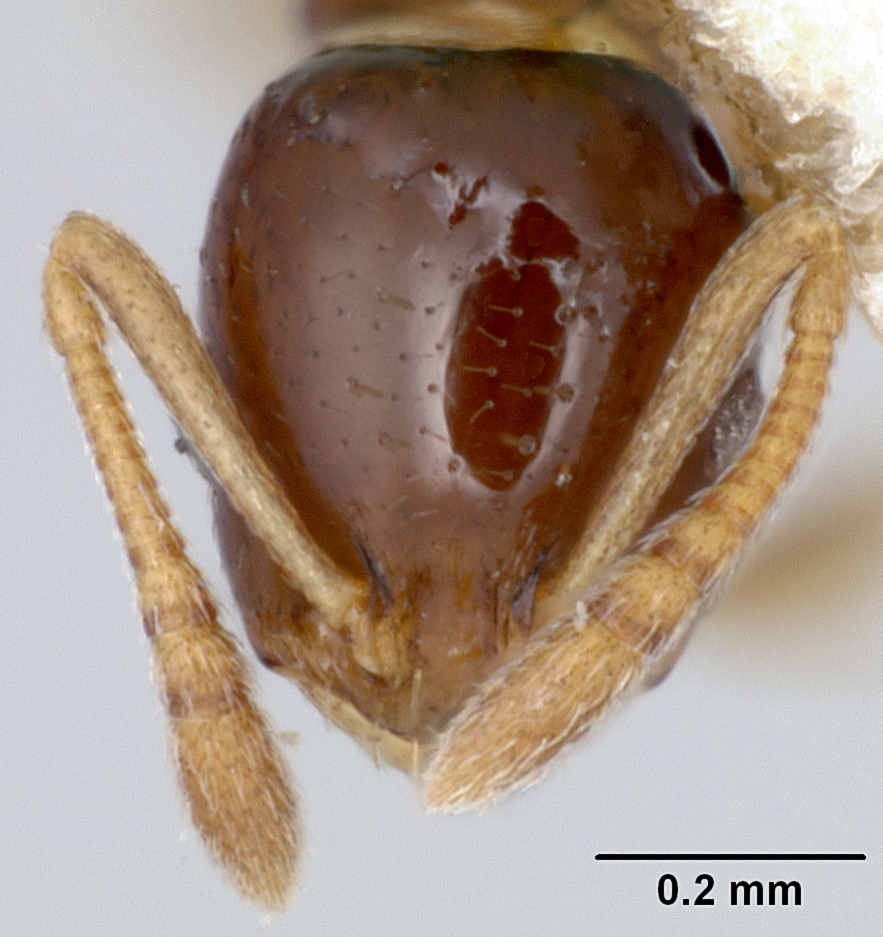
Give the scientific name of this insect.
Macromischa terricola
